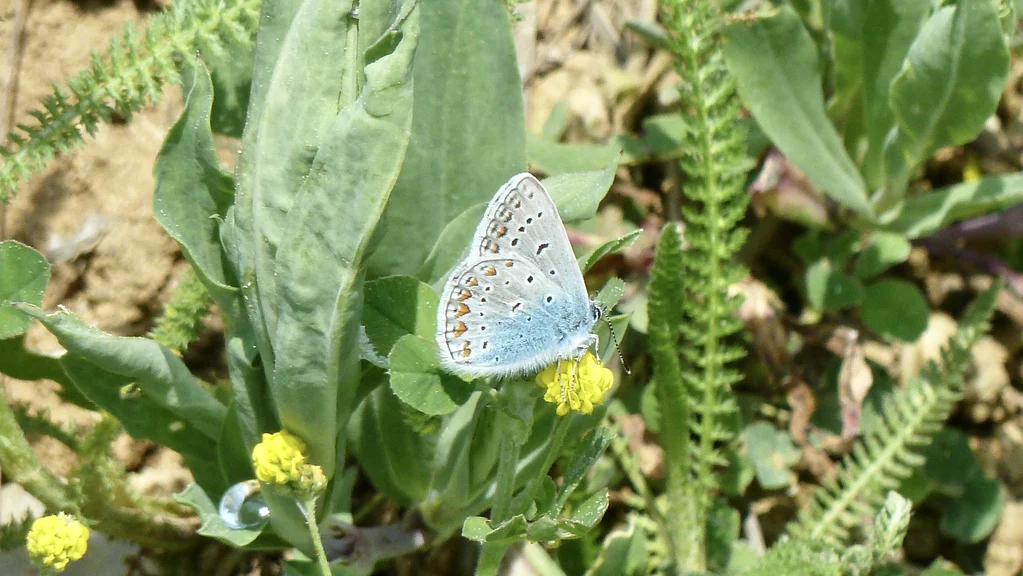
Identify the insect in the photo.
Polyommatus icarus
